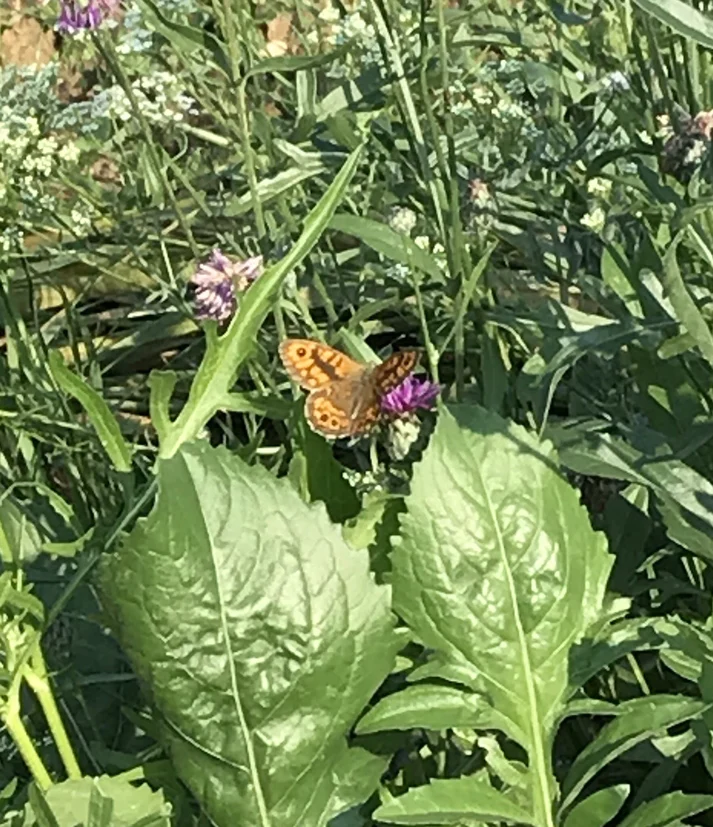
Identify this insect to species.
Lasiommata megera (also Pararge megera)
